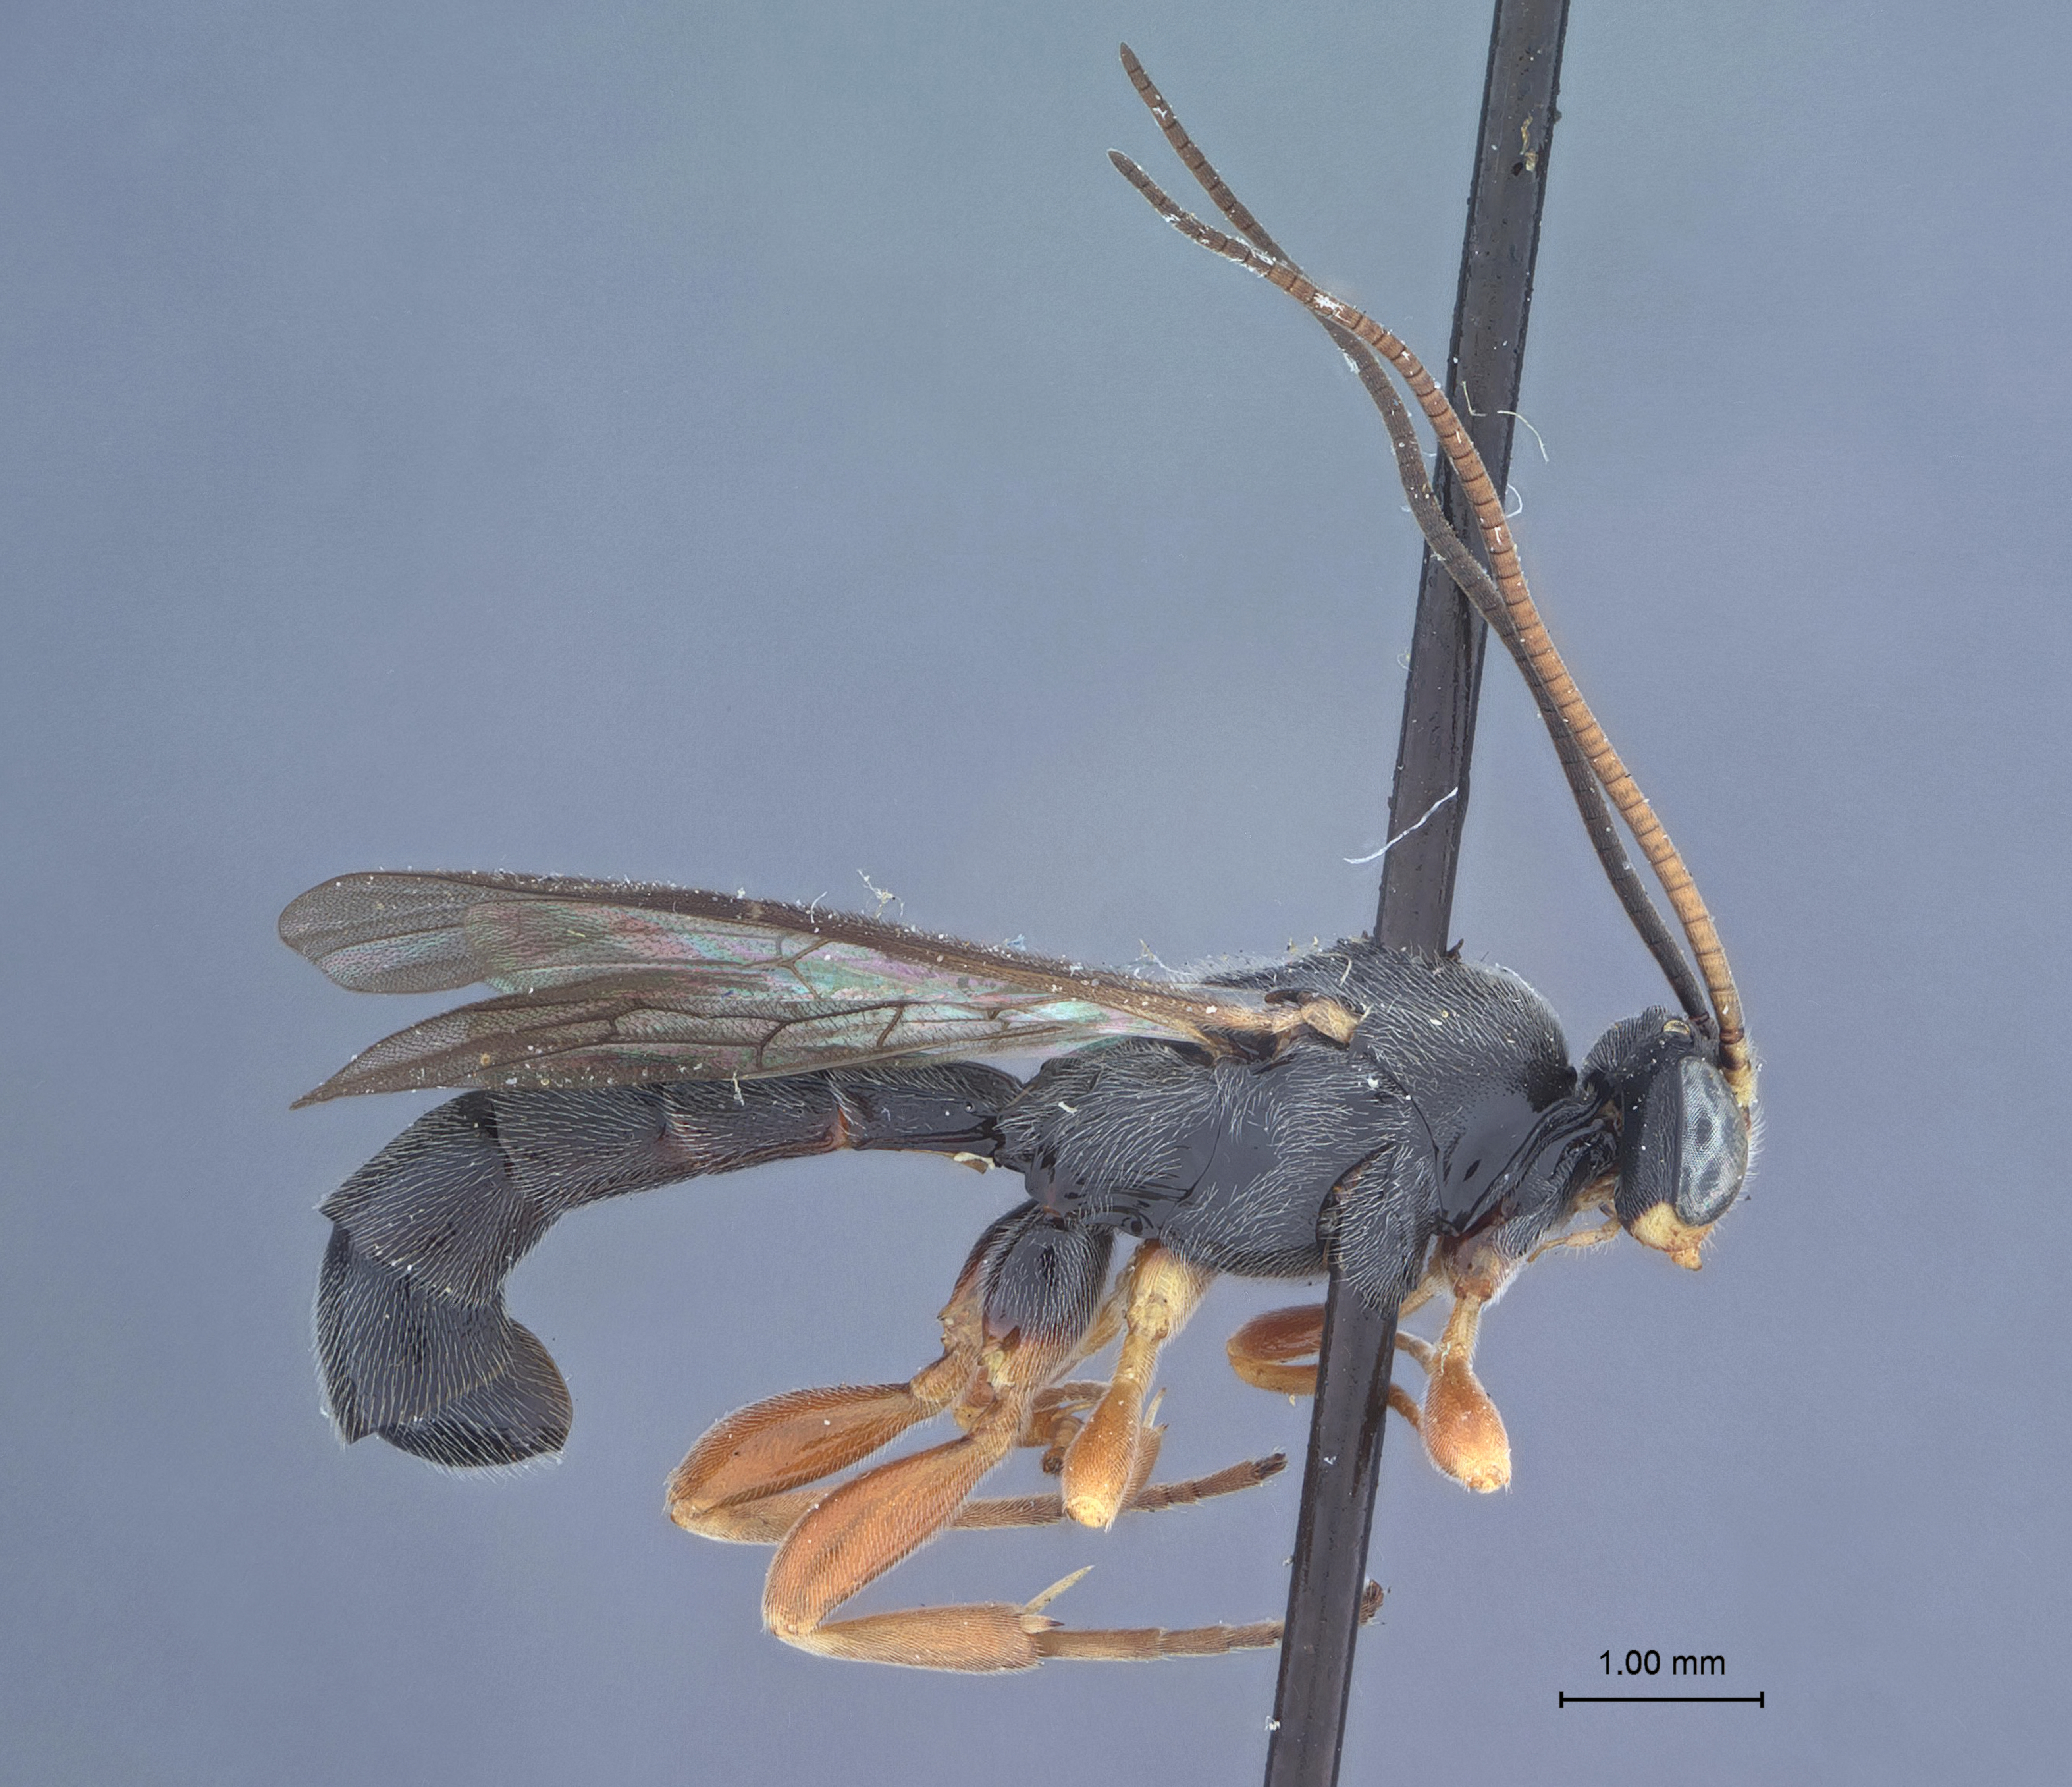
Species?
Trieces arcuatus
